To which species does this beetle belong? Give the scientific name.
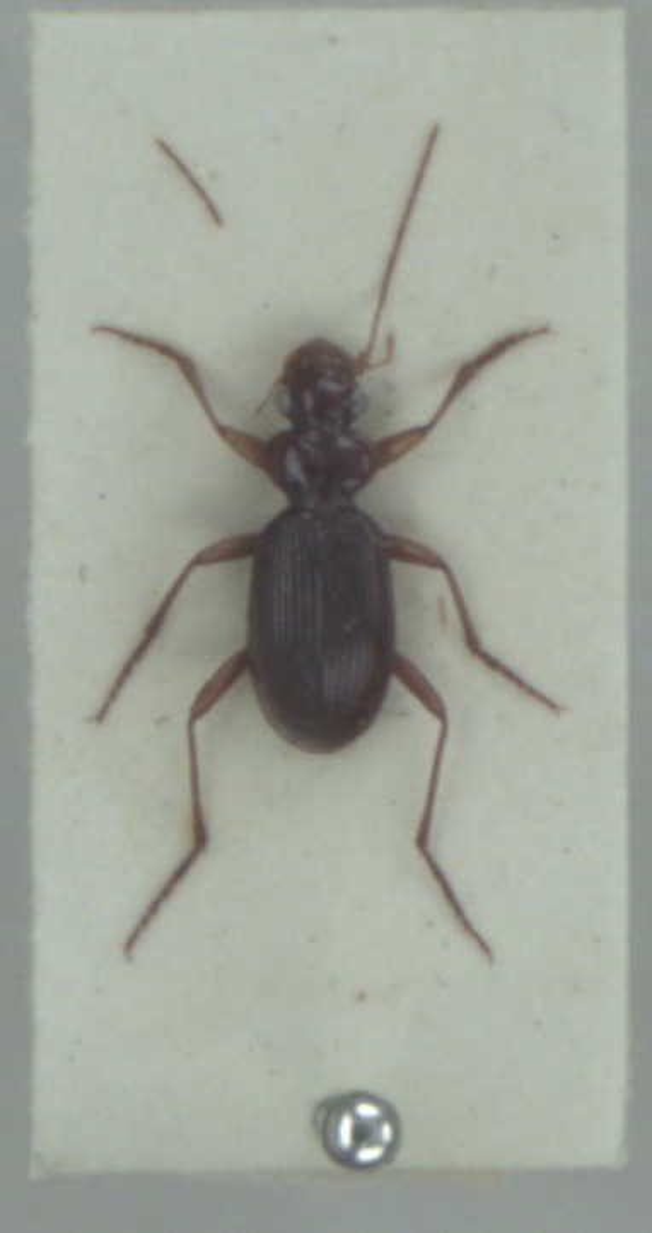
Leistus ferrugineus
